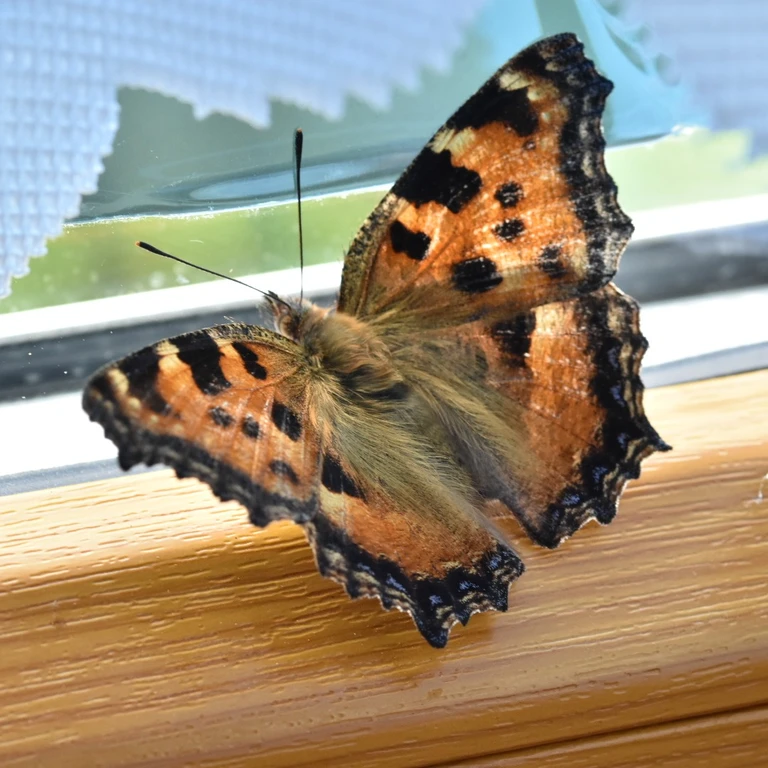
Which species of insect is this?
Nymphalis polychloros
